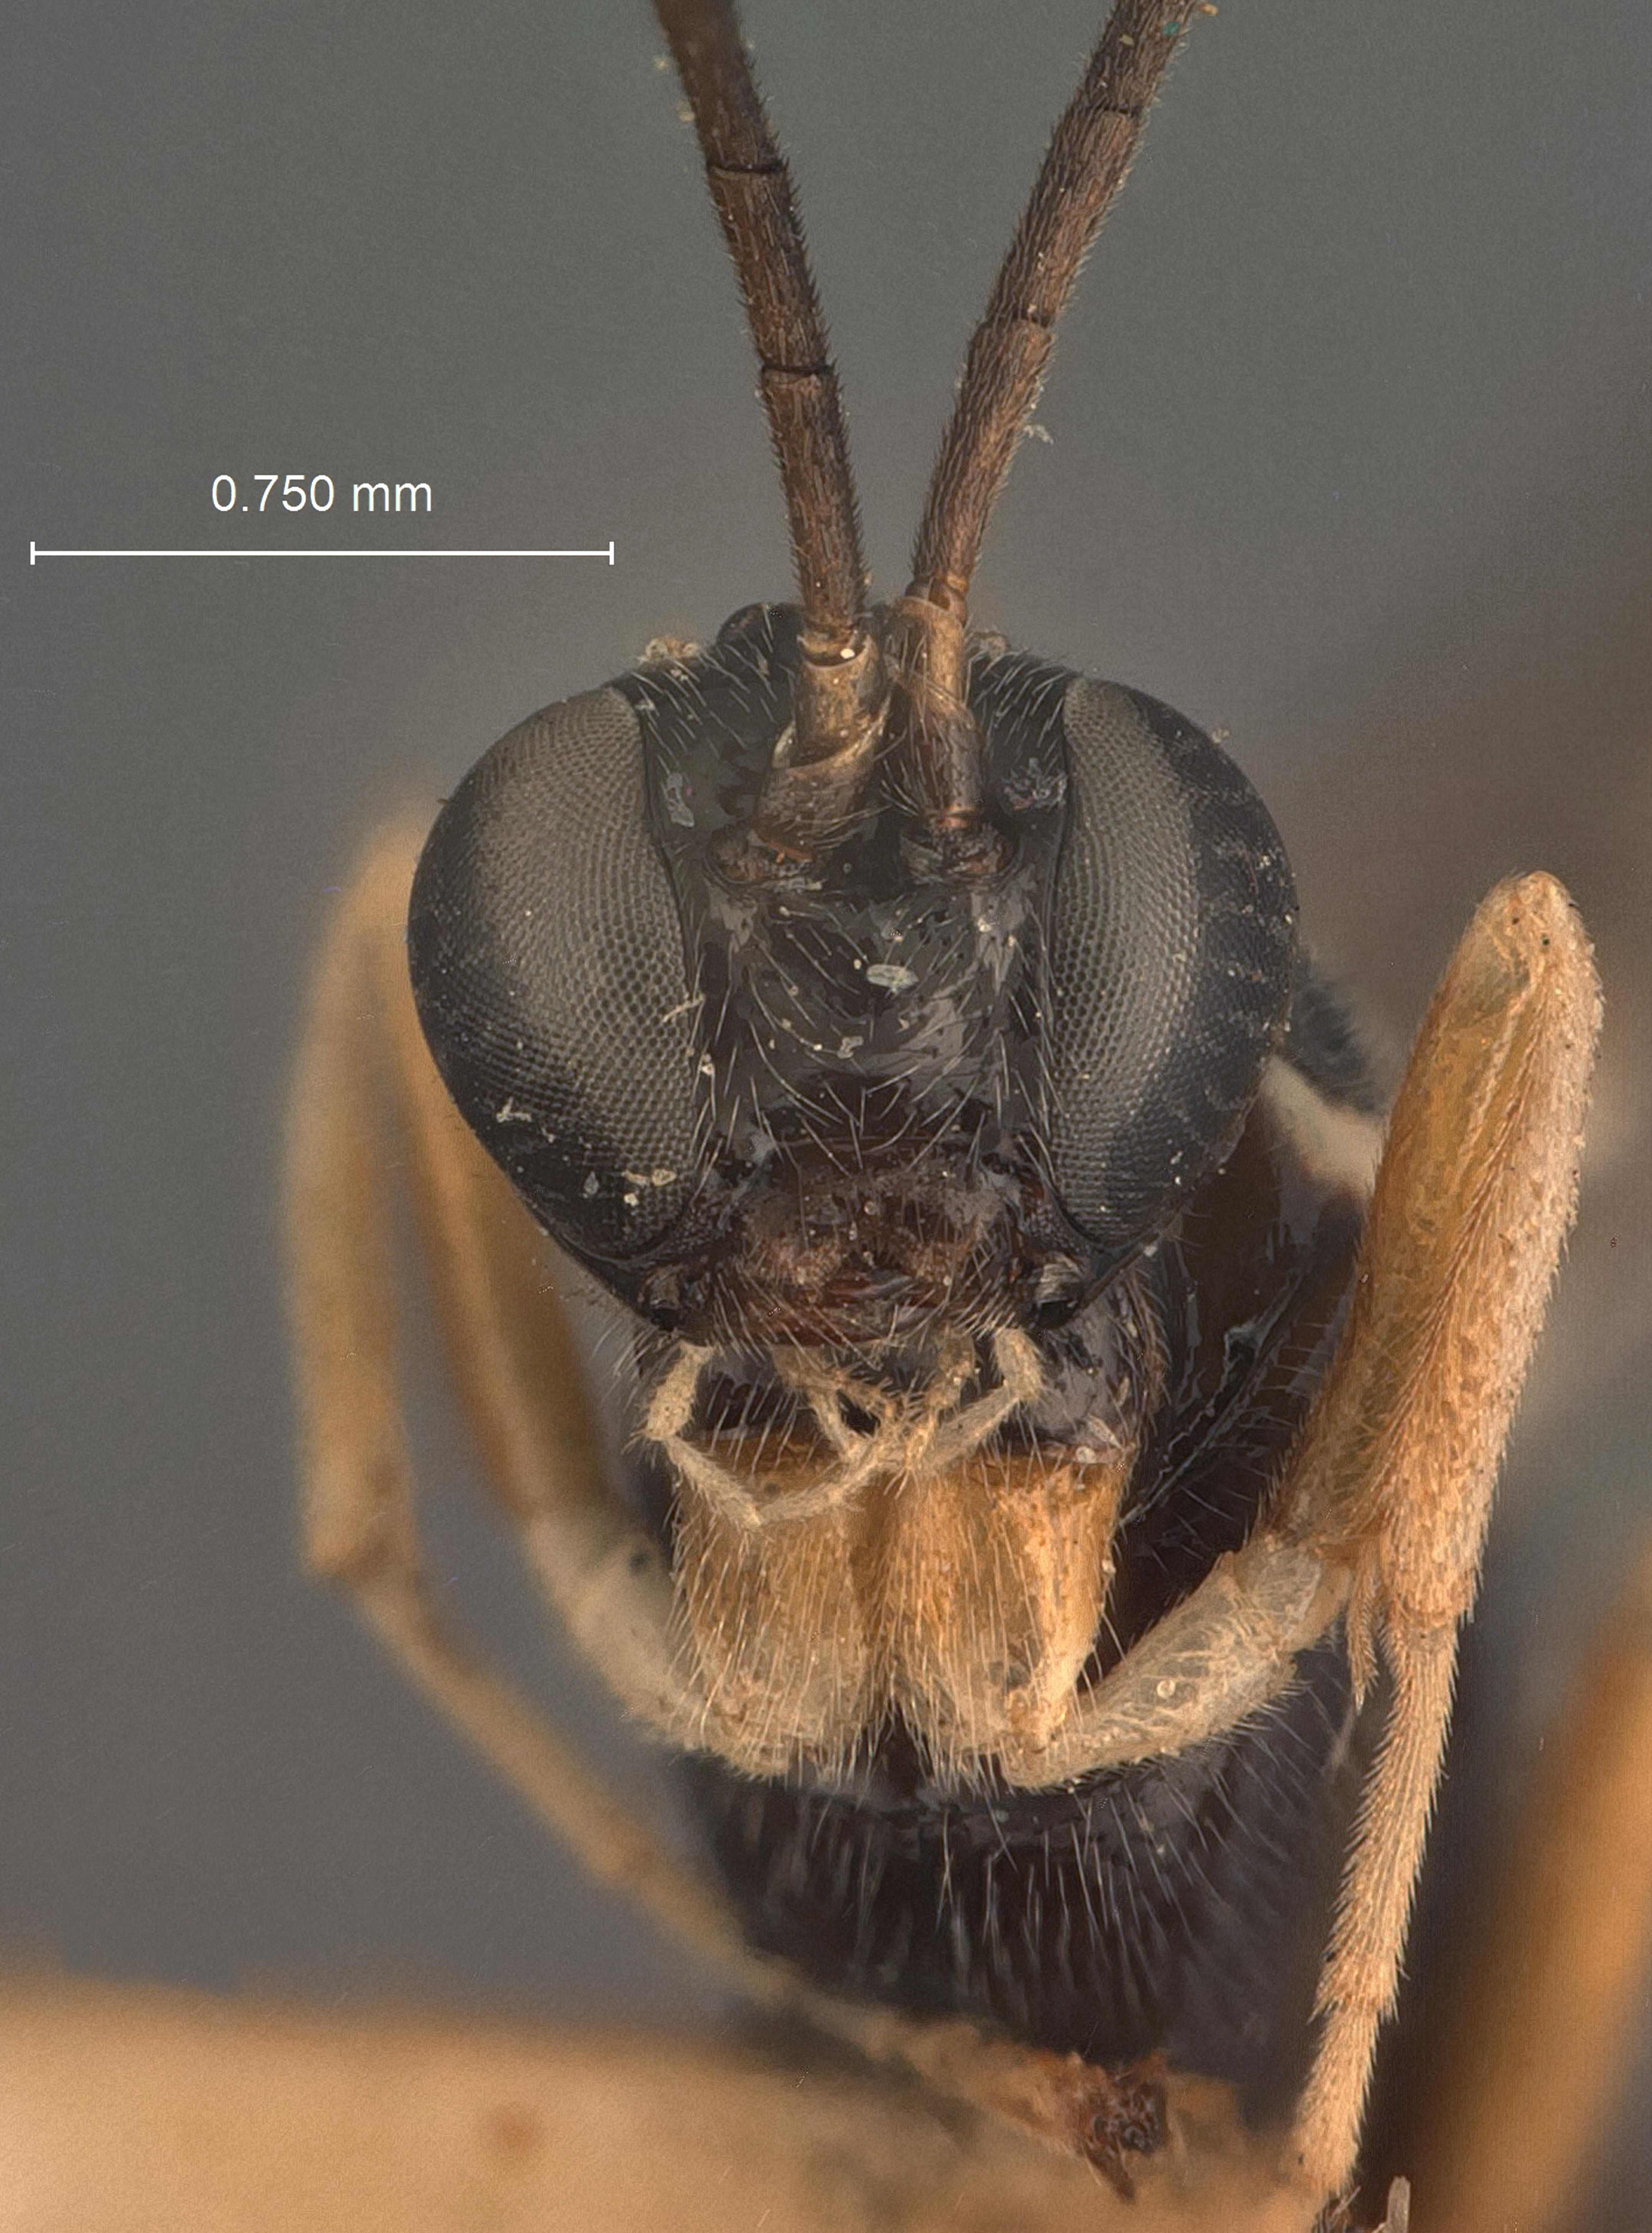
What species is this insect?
Calliephialtes nucicola
